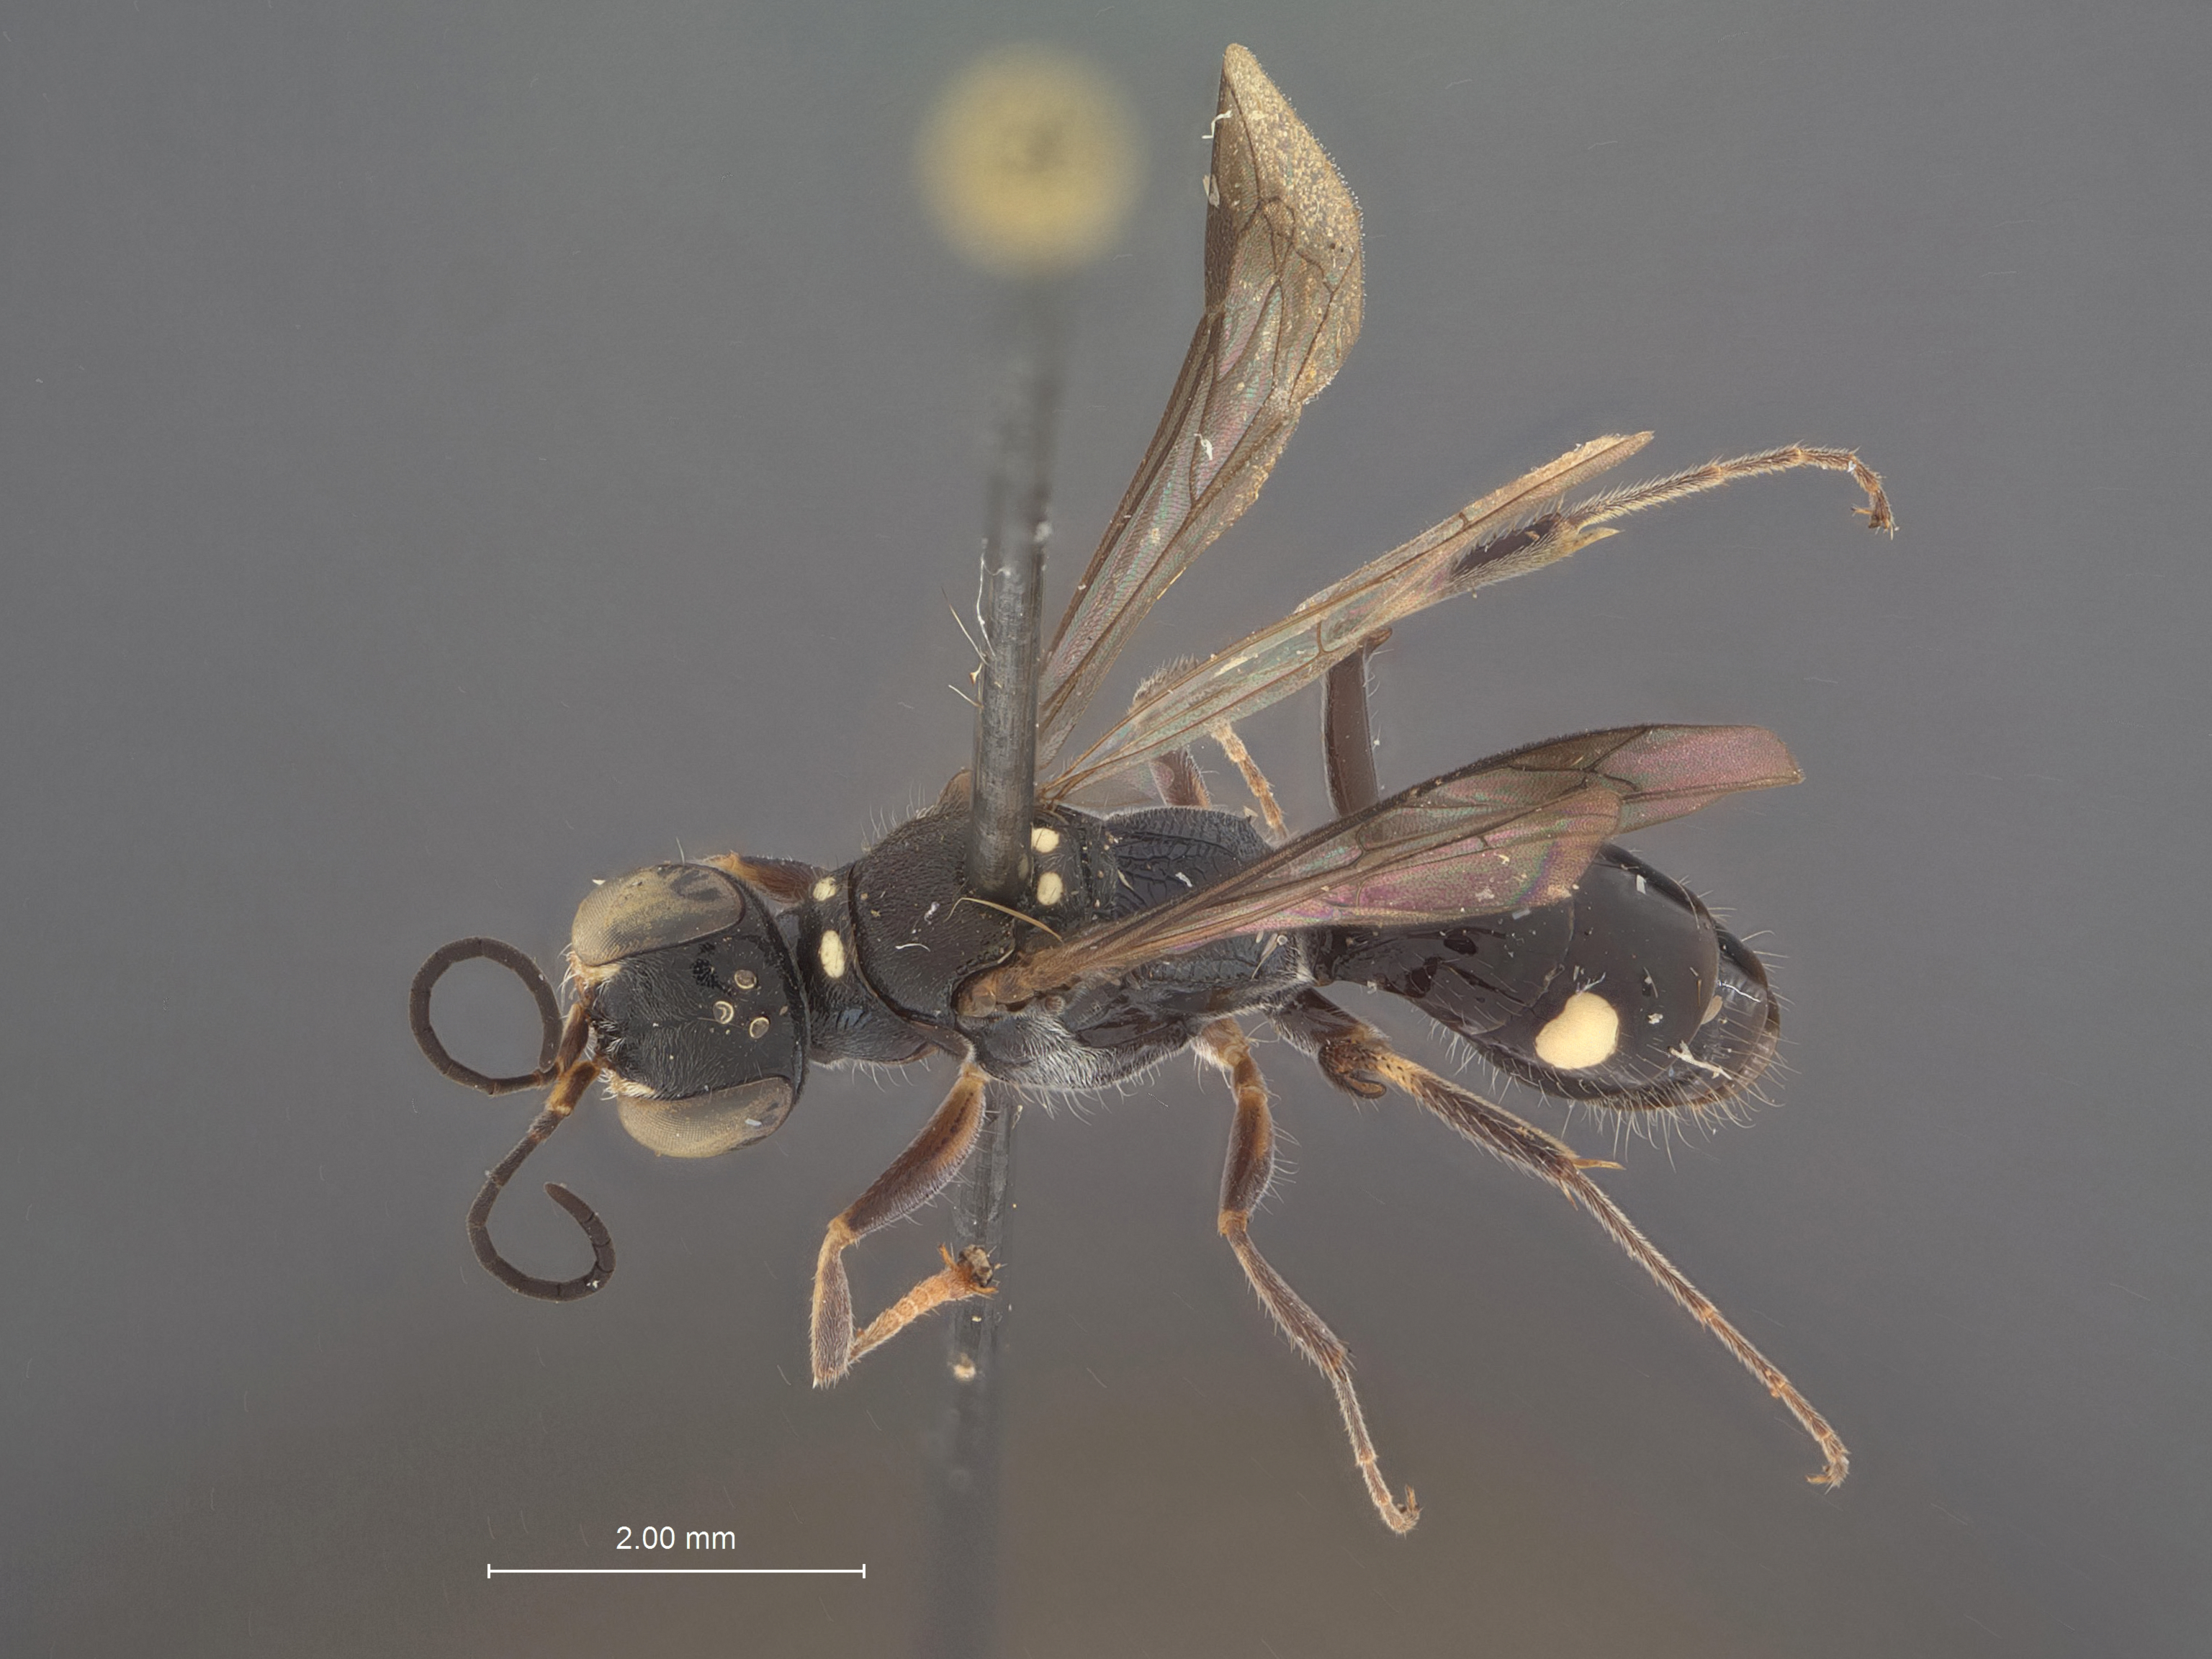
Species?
Alysson triangularis
